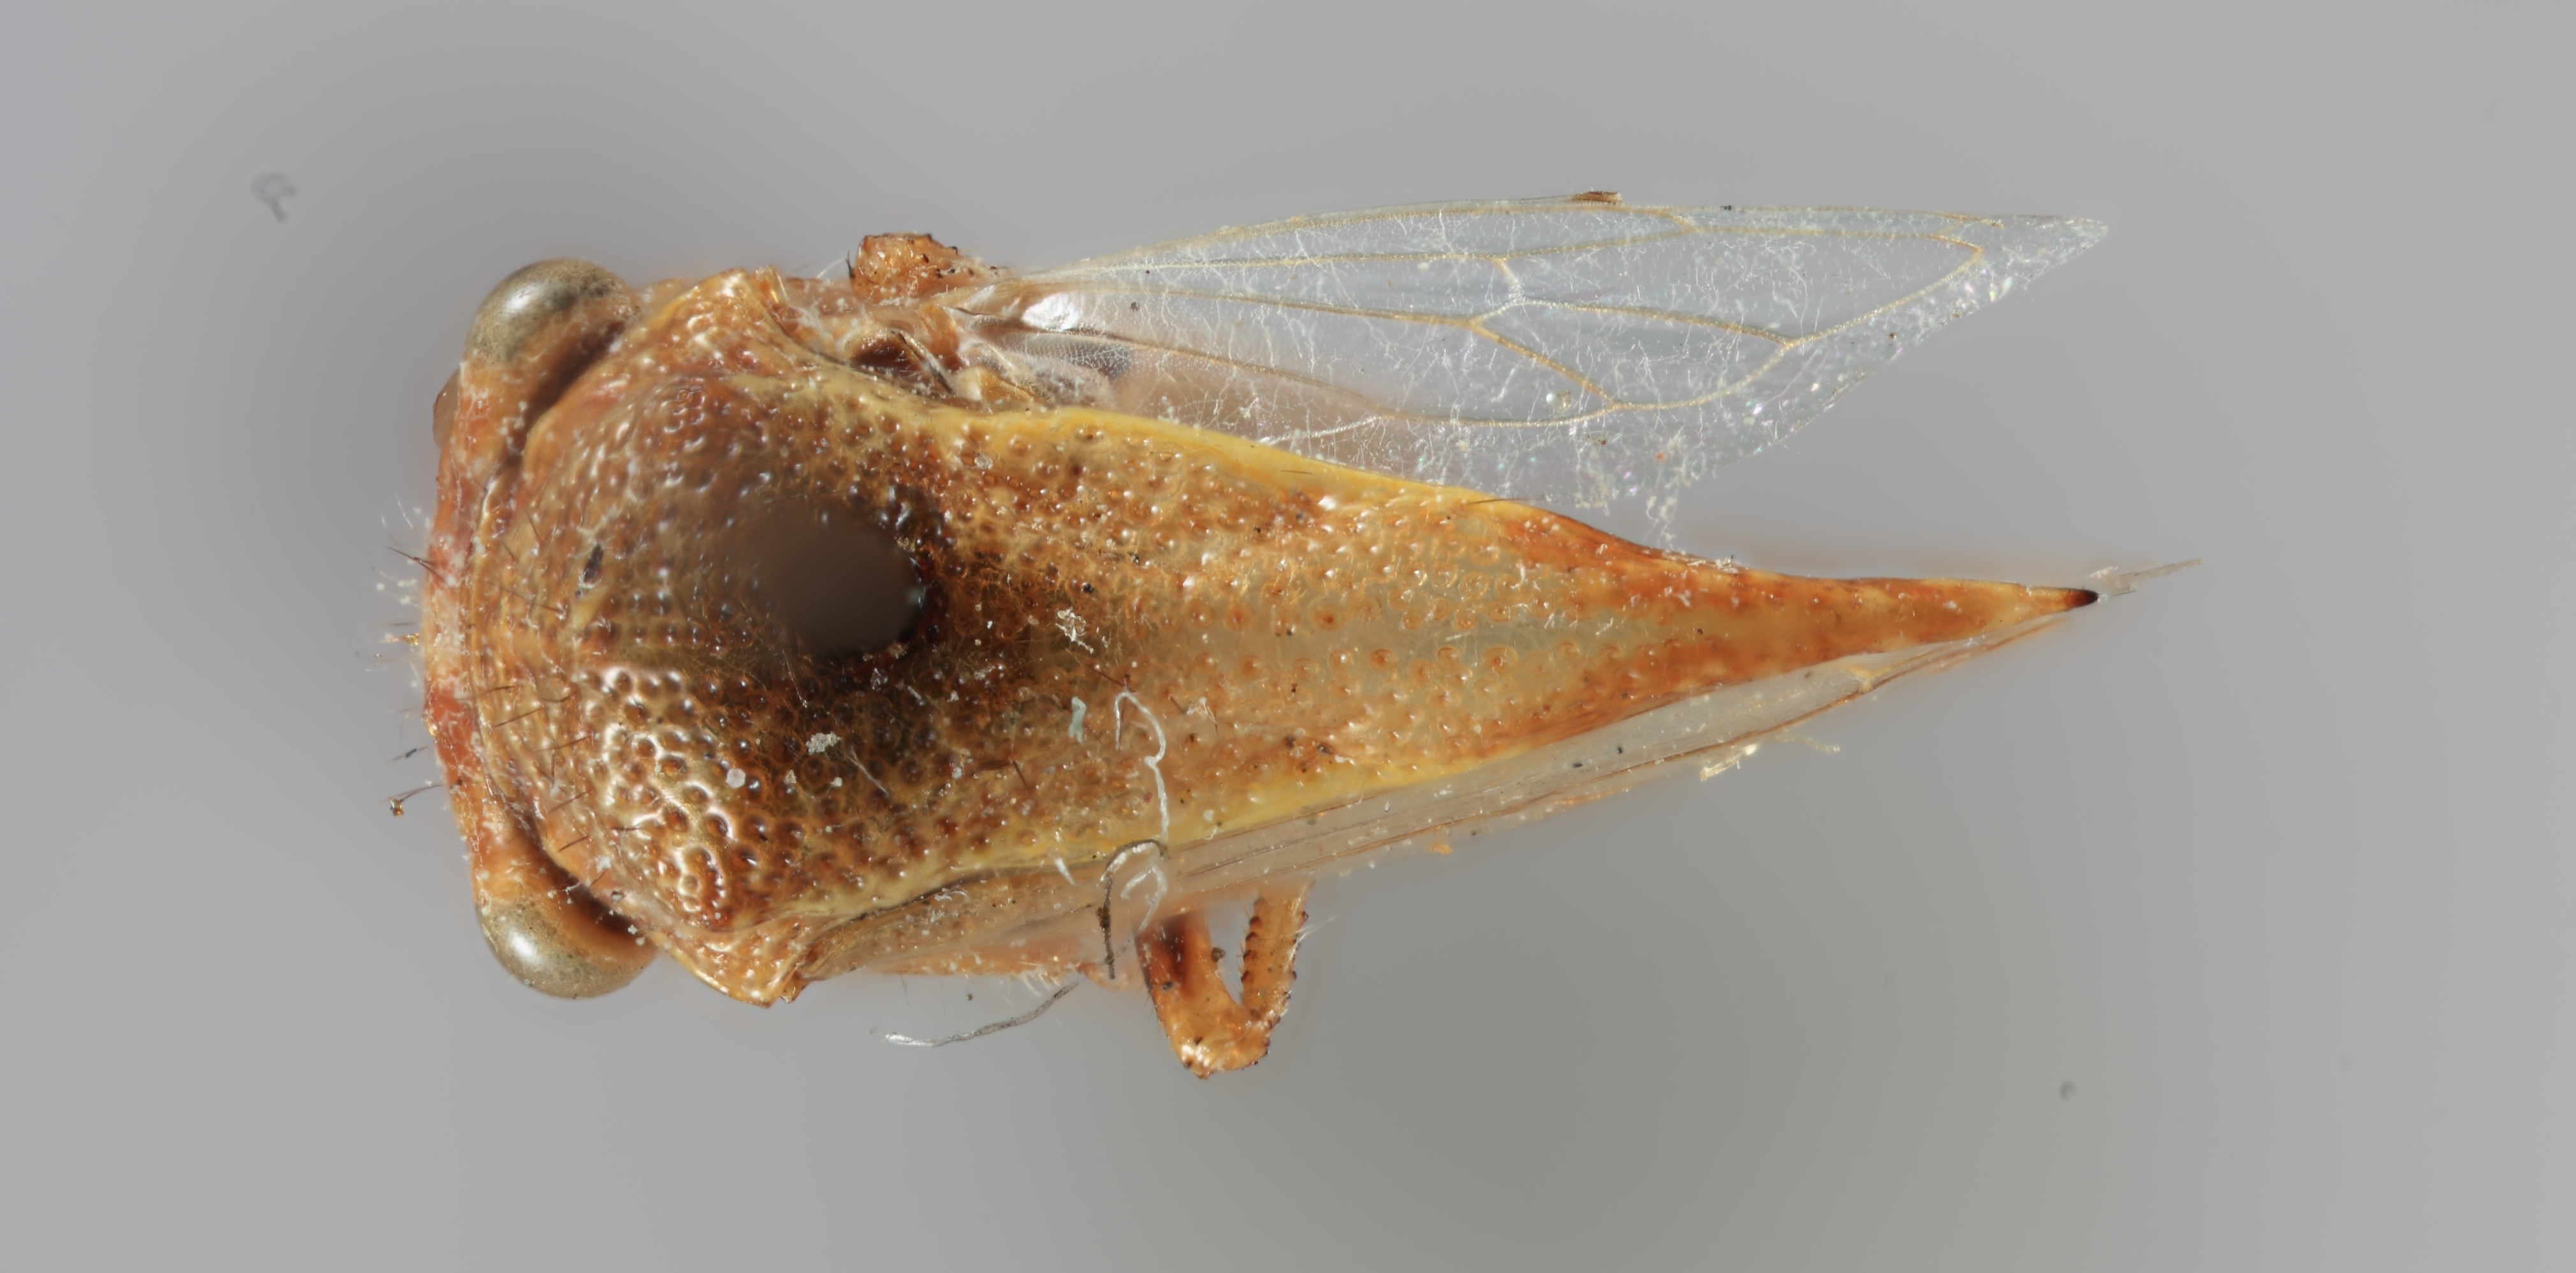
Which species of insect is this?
Stictocephala nigriventris
